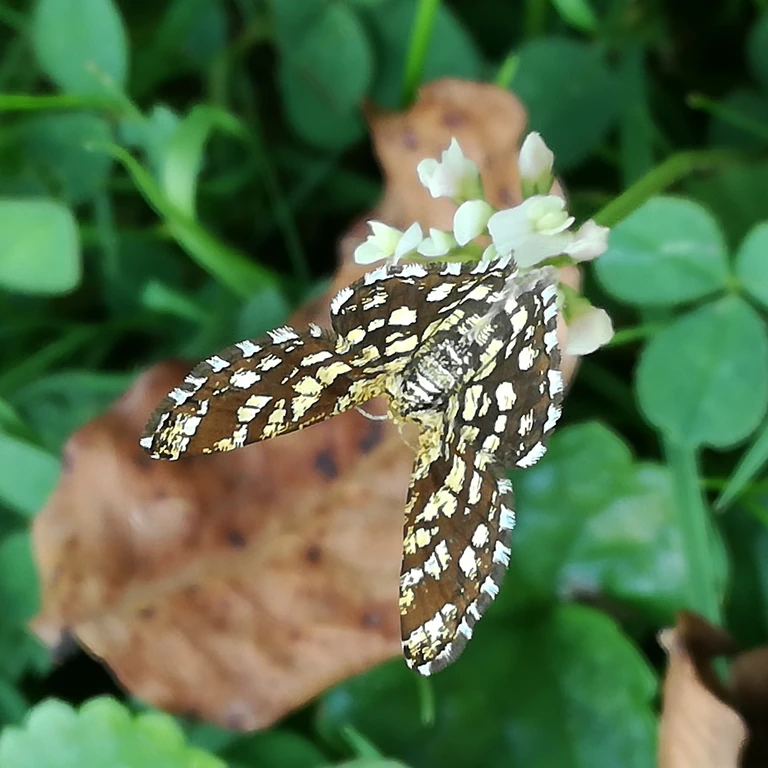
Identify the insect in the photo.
Chiasmia clathrata
